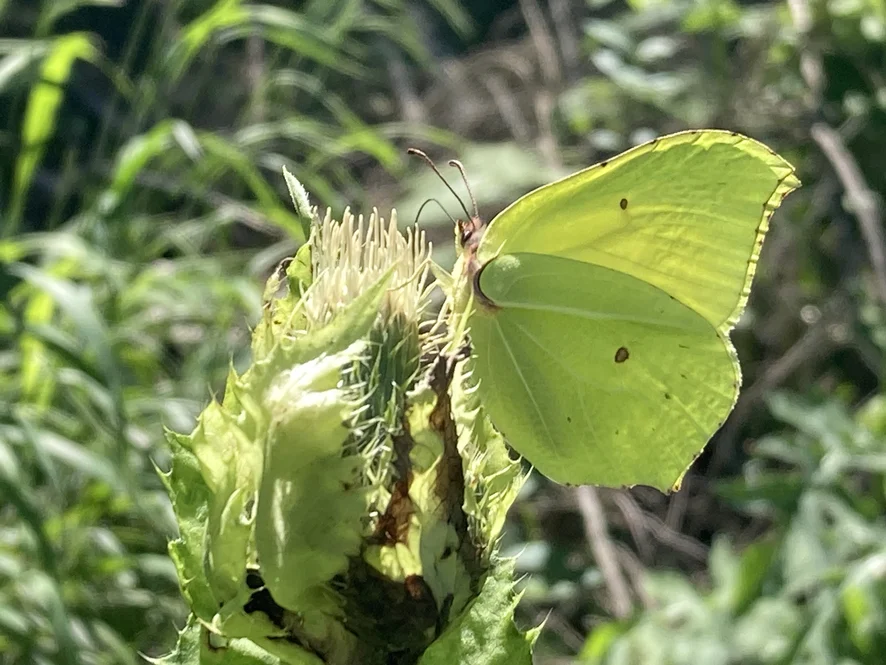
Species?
Gonepteryx rhamni
